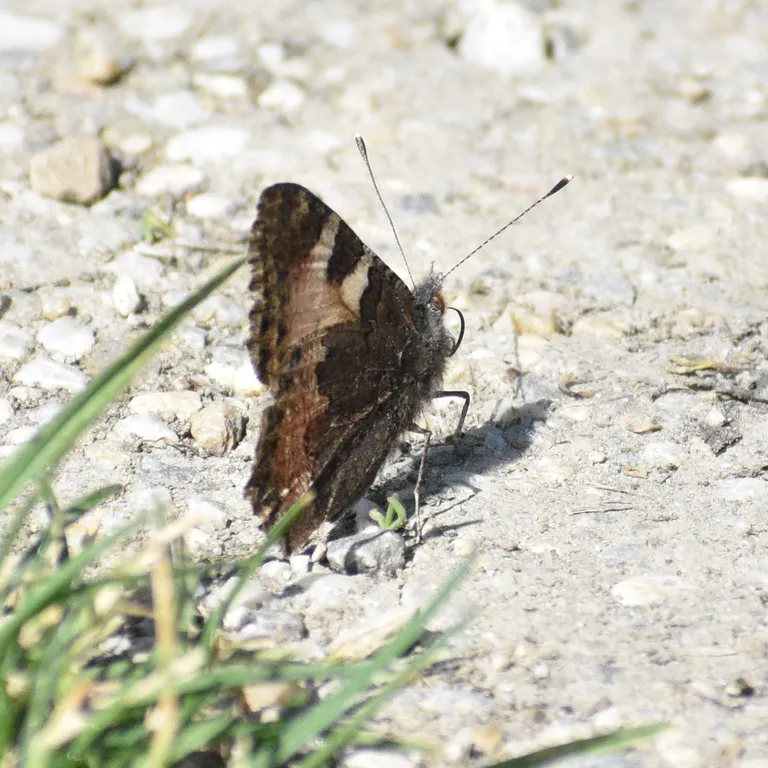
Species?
Aglais urticae
